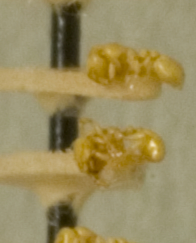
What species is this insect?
Carebara winifredae
